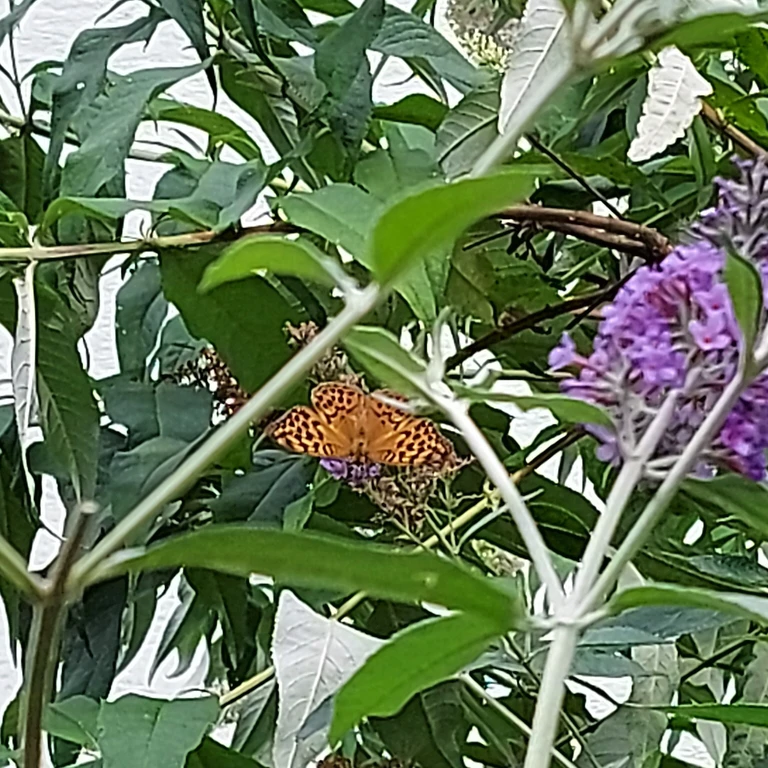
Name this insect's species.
Argynnis paphia
